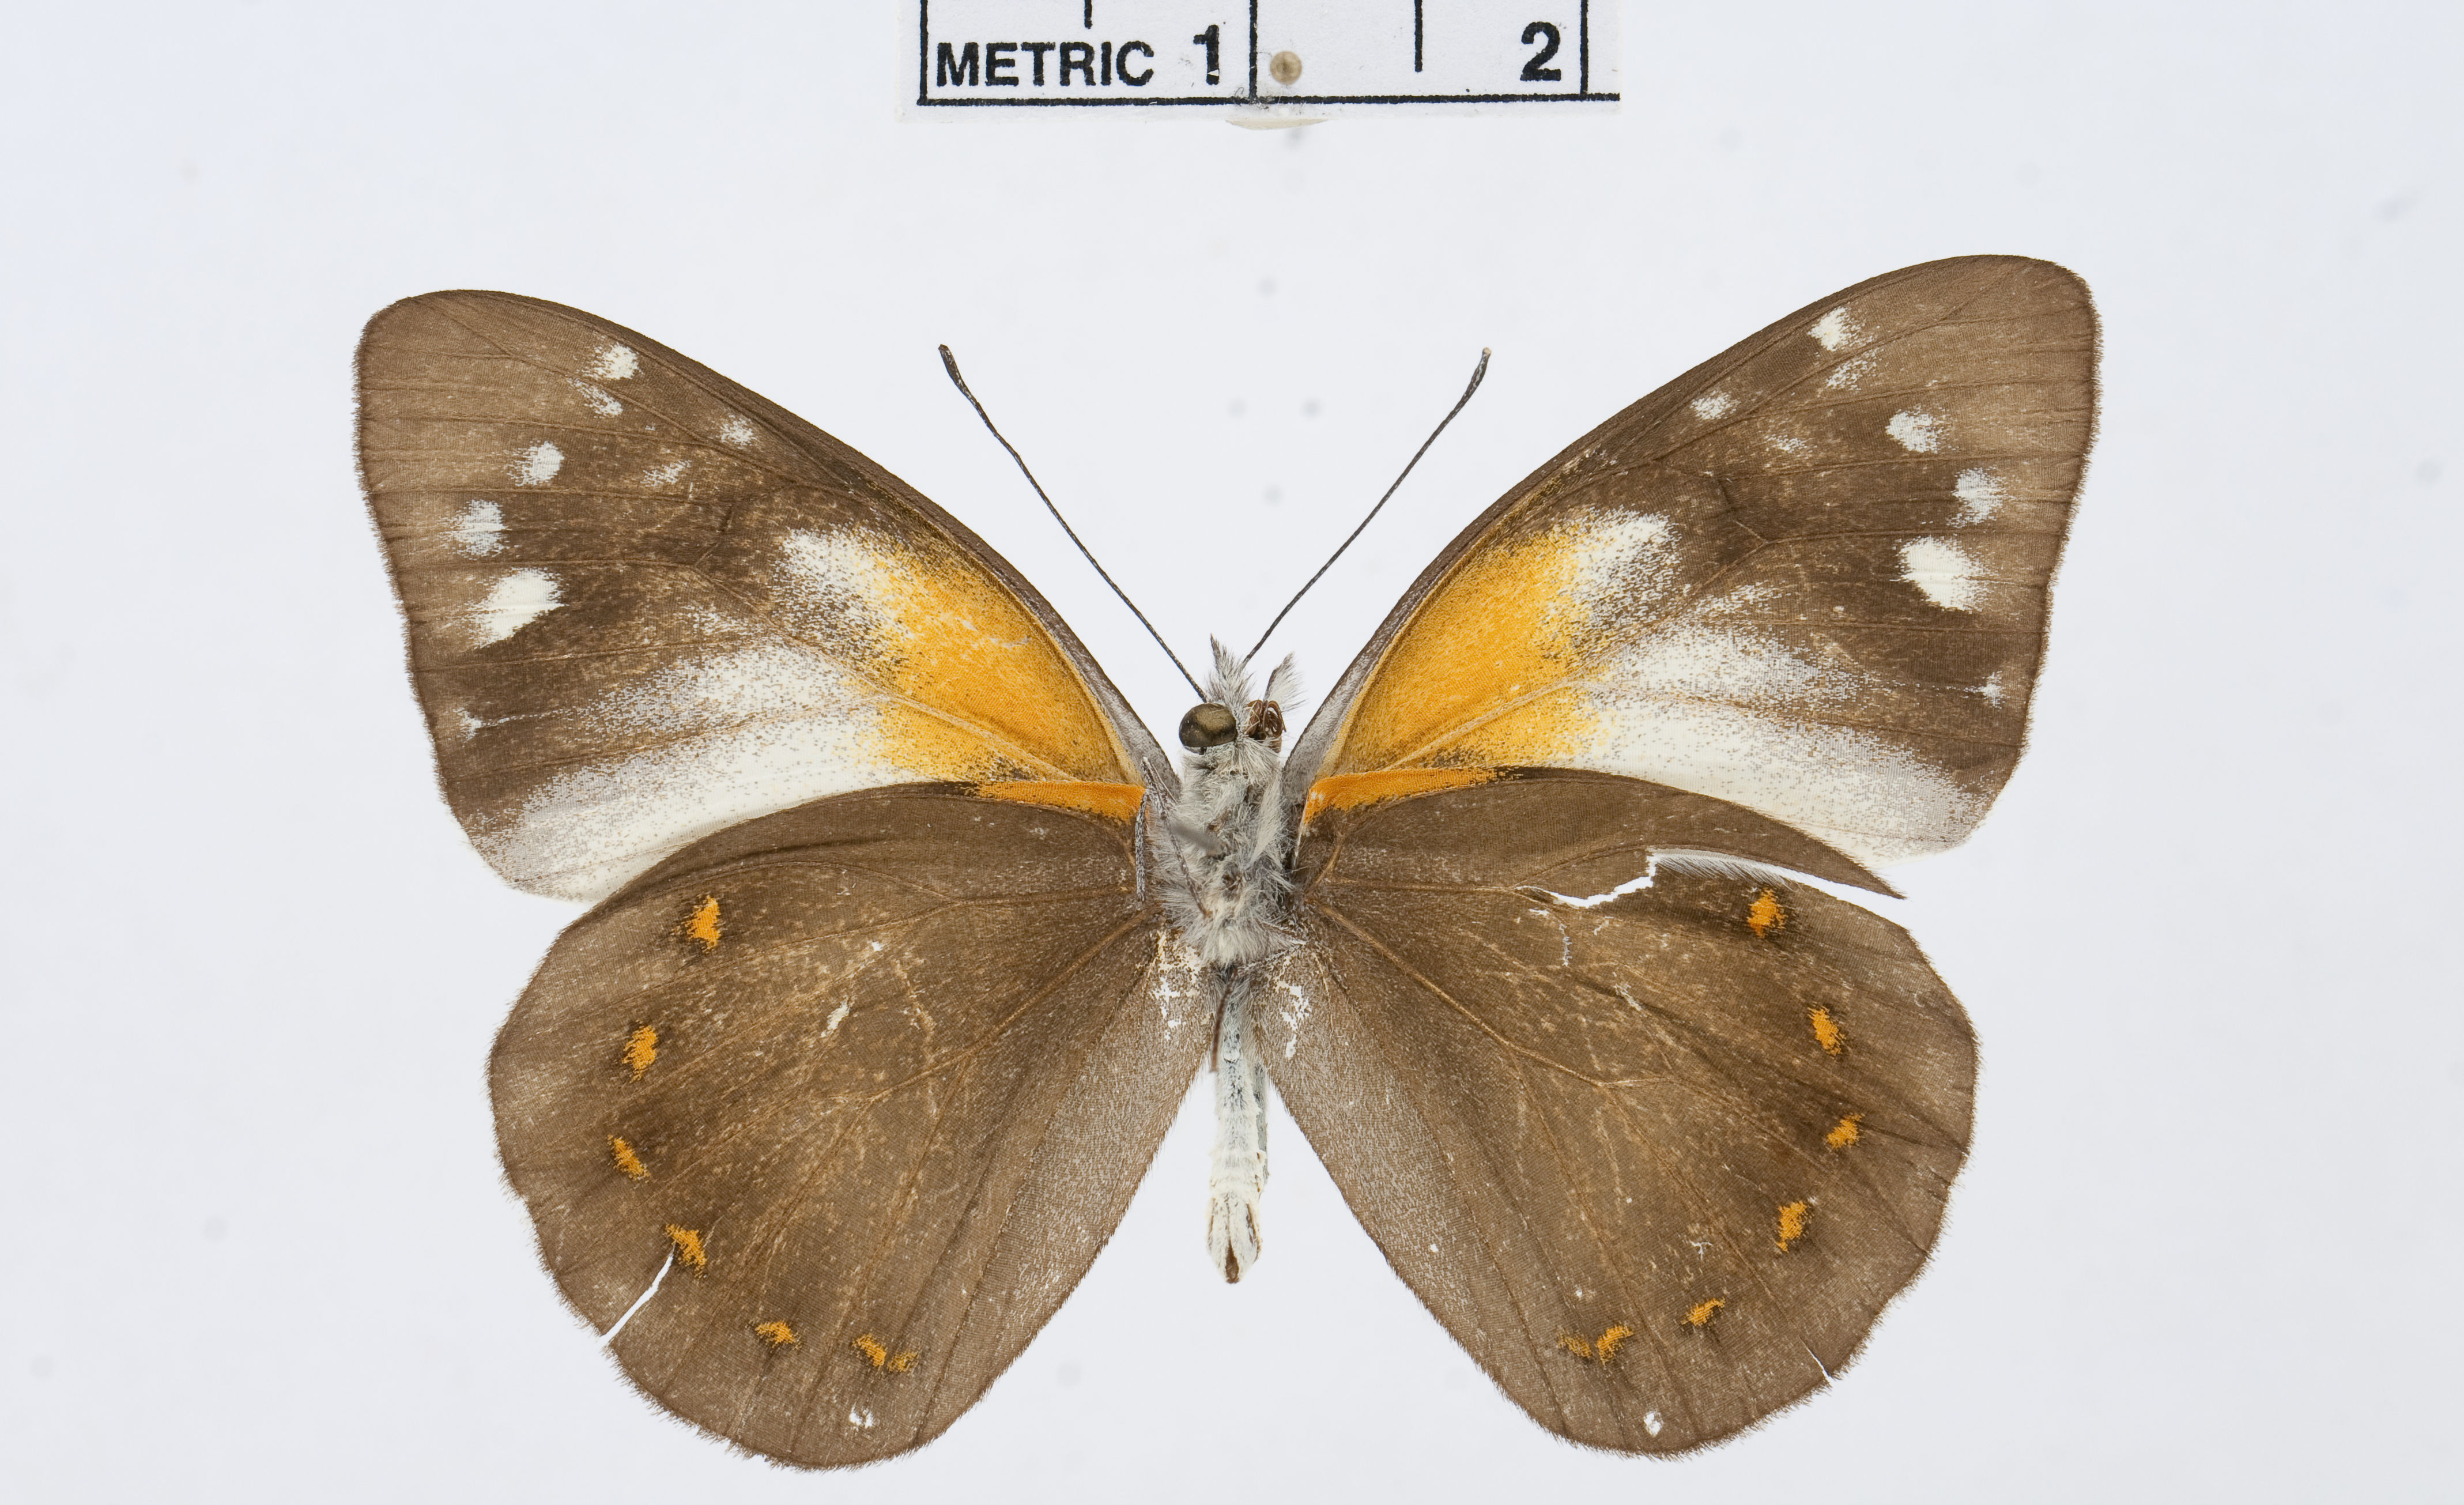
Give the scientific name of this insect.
Delias nysia
